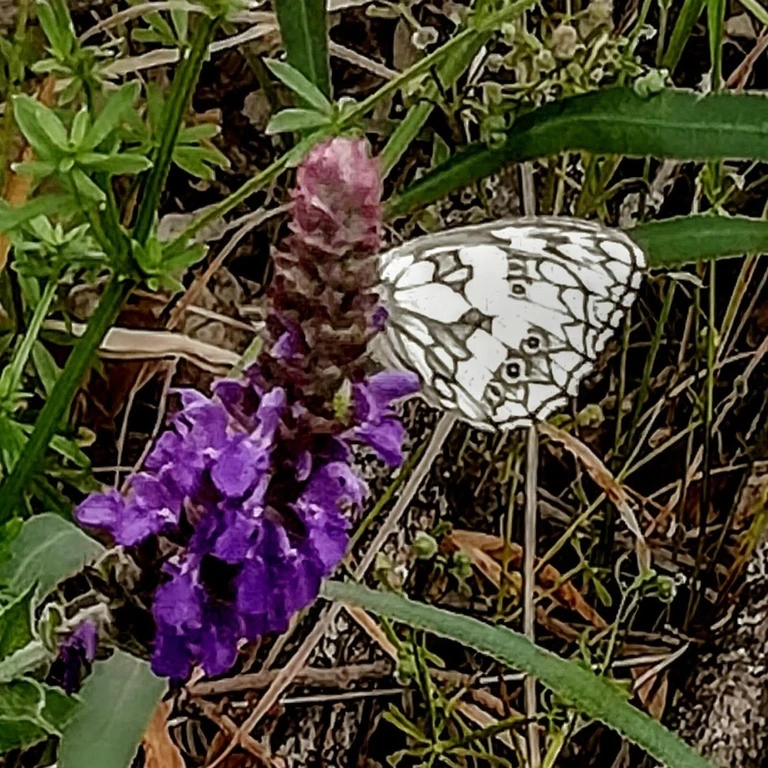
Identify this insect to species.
Melanargia galathea
